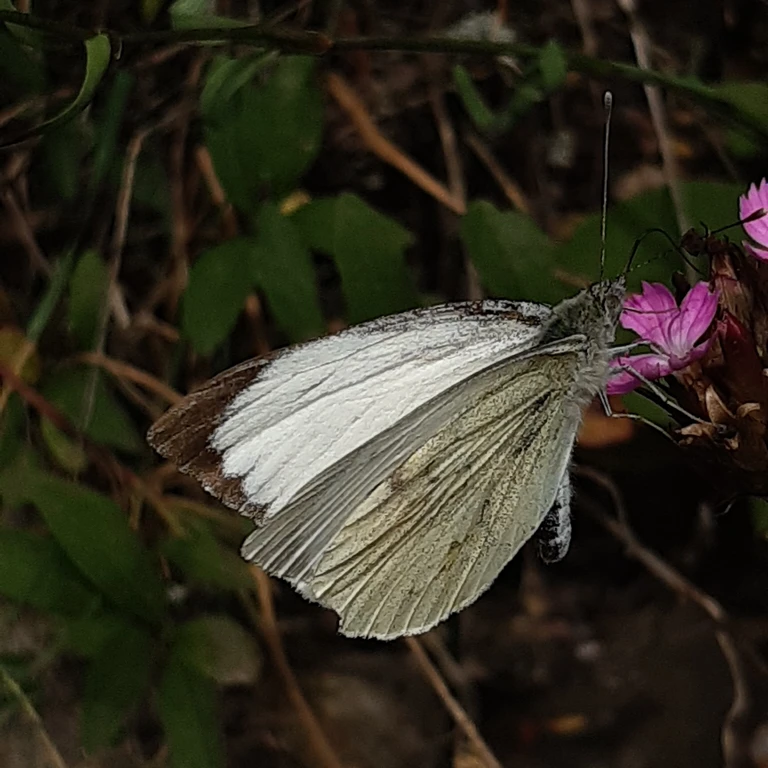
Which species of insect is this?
Pieris brassicae
